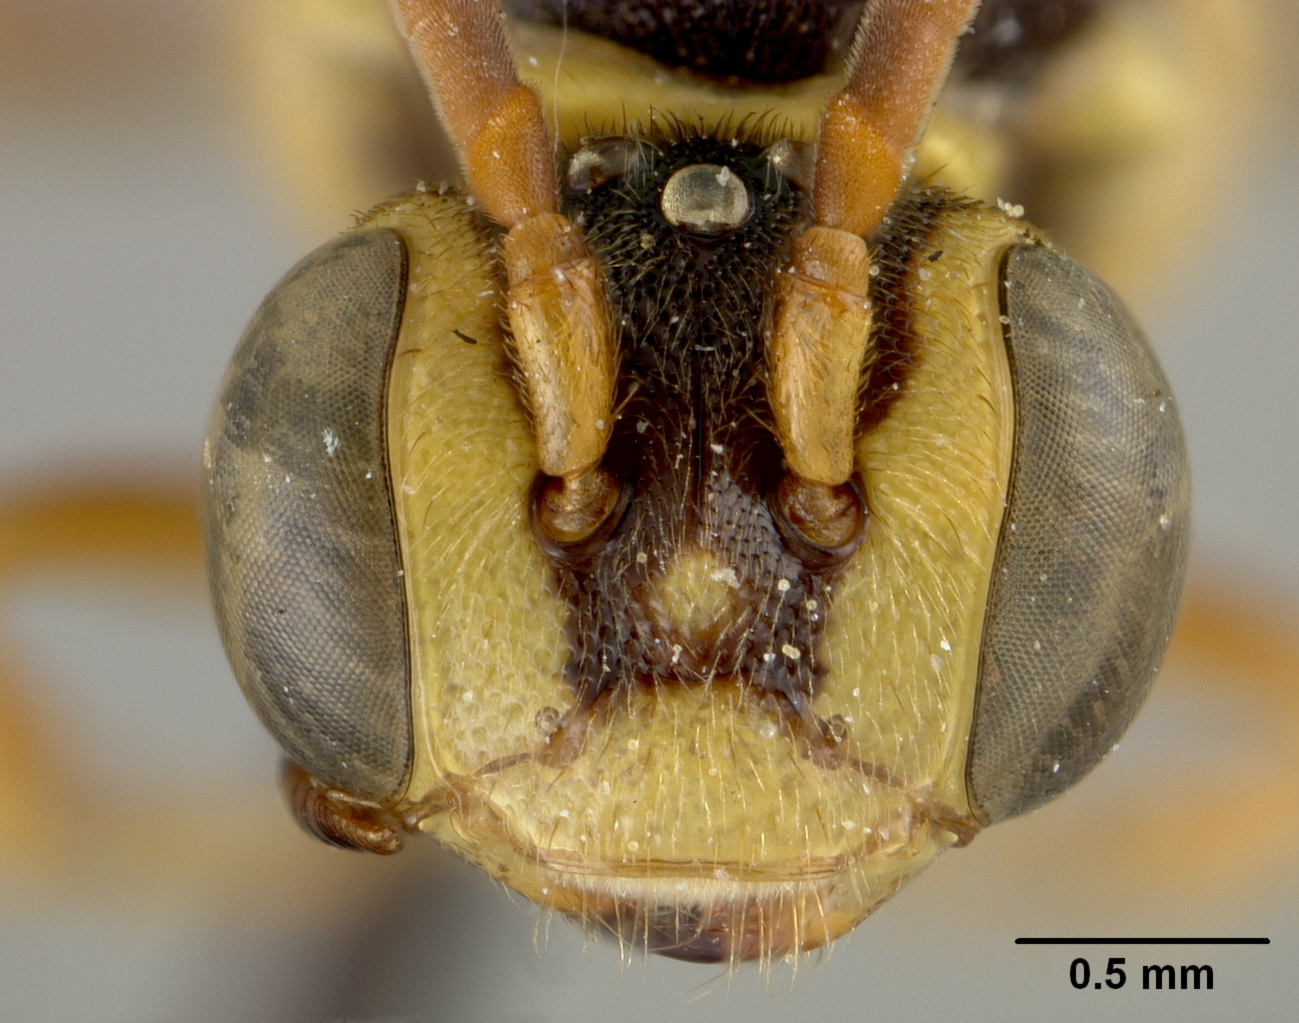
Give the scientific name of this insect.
Nomada tenuicornis
